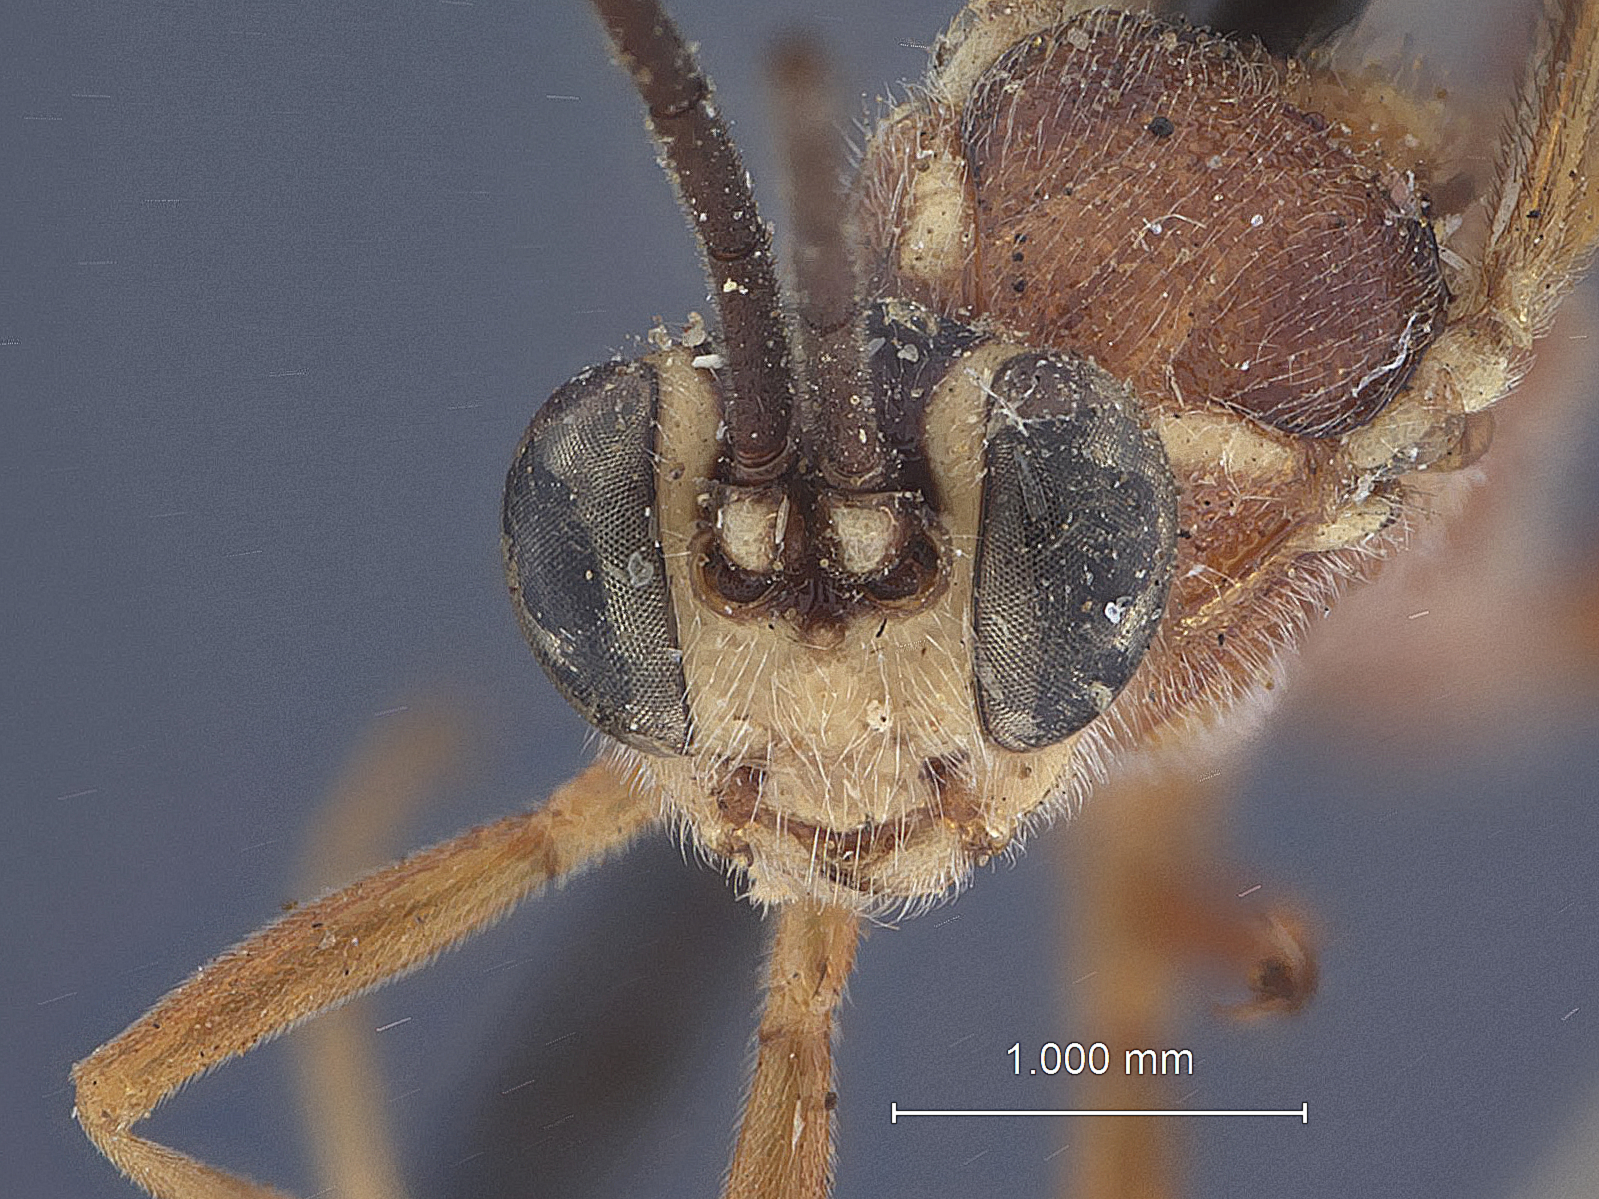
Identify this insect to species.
Eruga rufa
